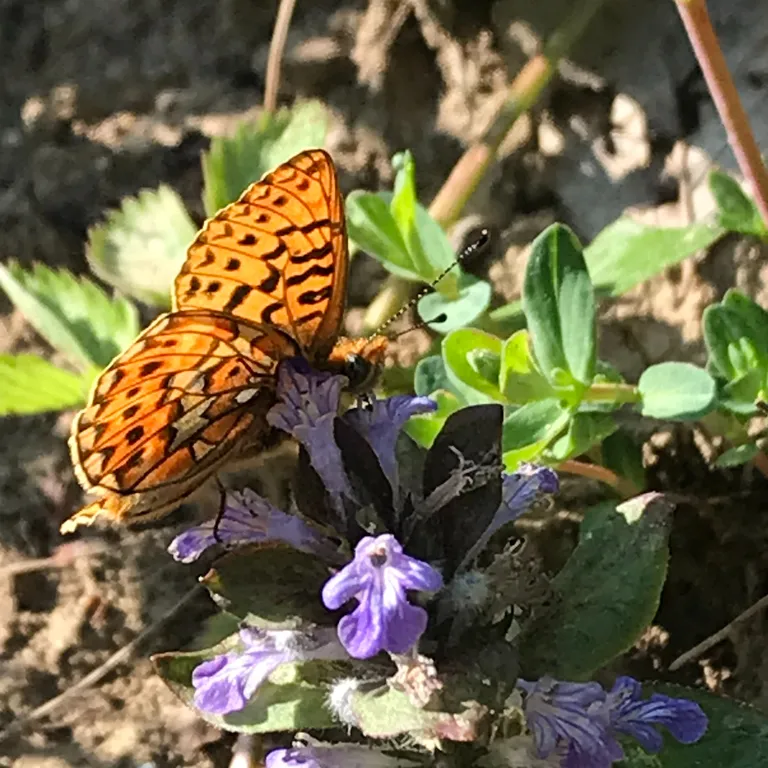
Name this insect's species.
Boloria euphrosyne (also Clossiana euphrosyne)
